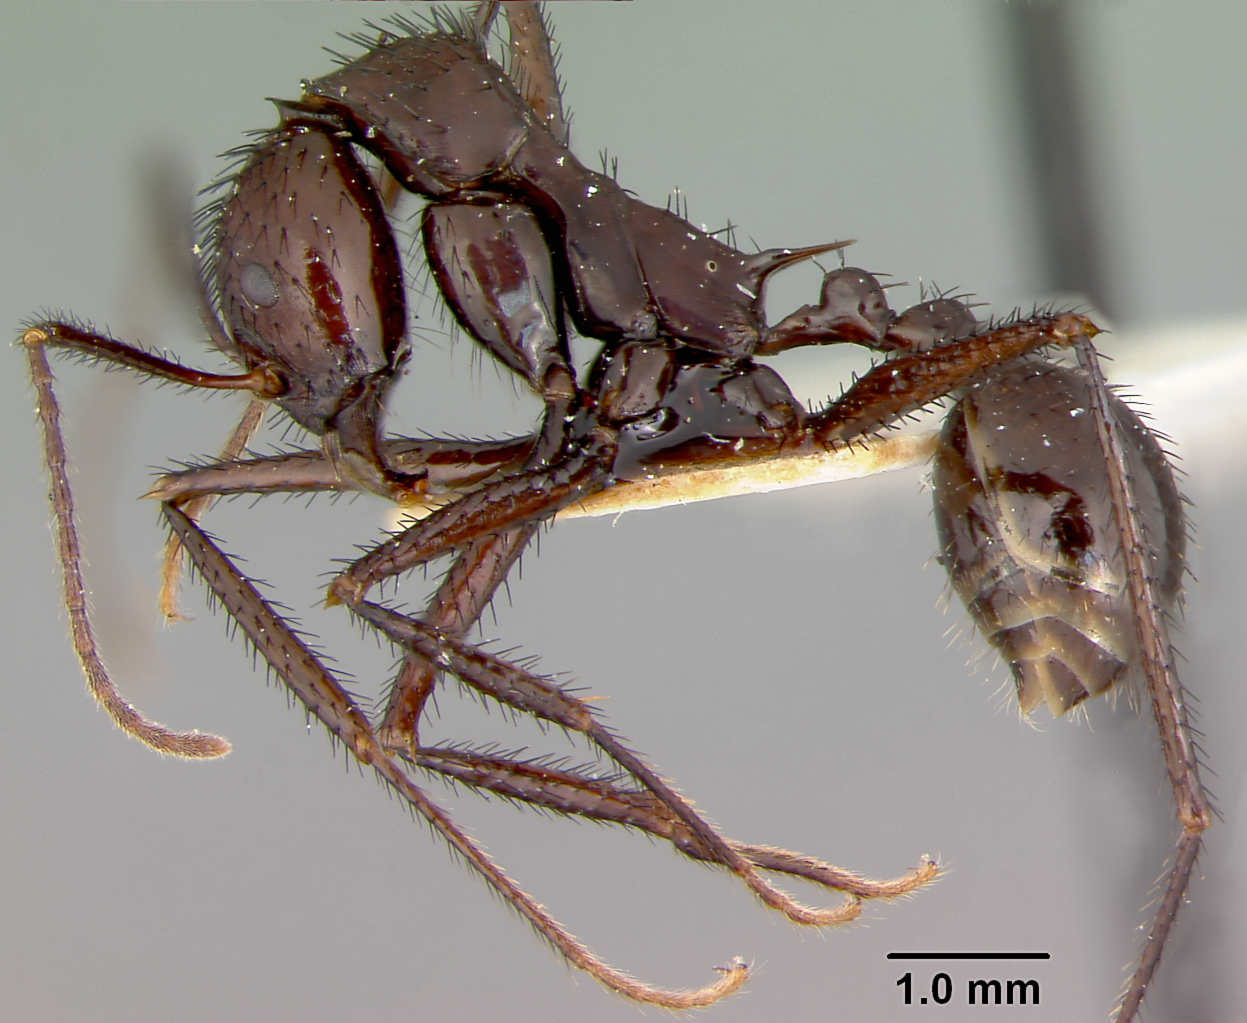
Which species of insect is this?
Aphaenogaster lustrans
